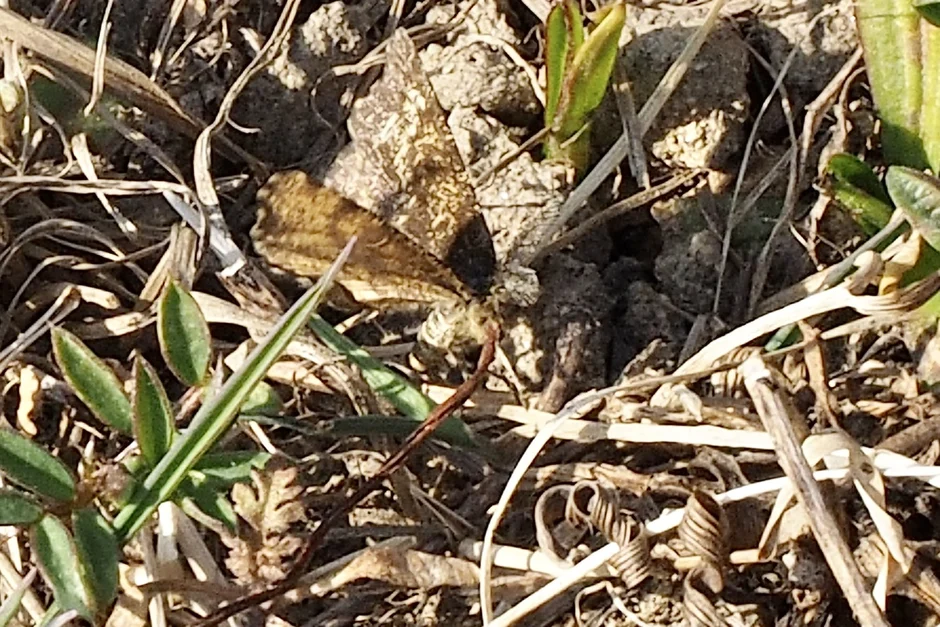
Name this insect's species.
Ematurga atomaria
